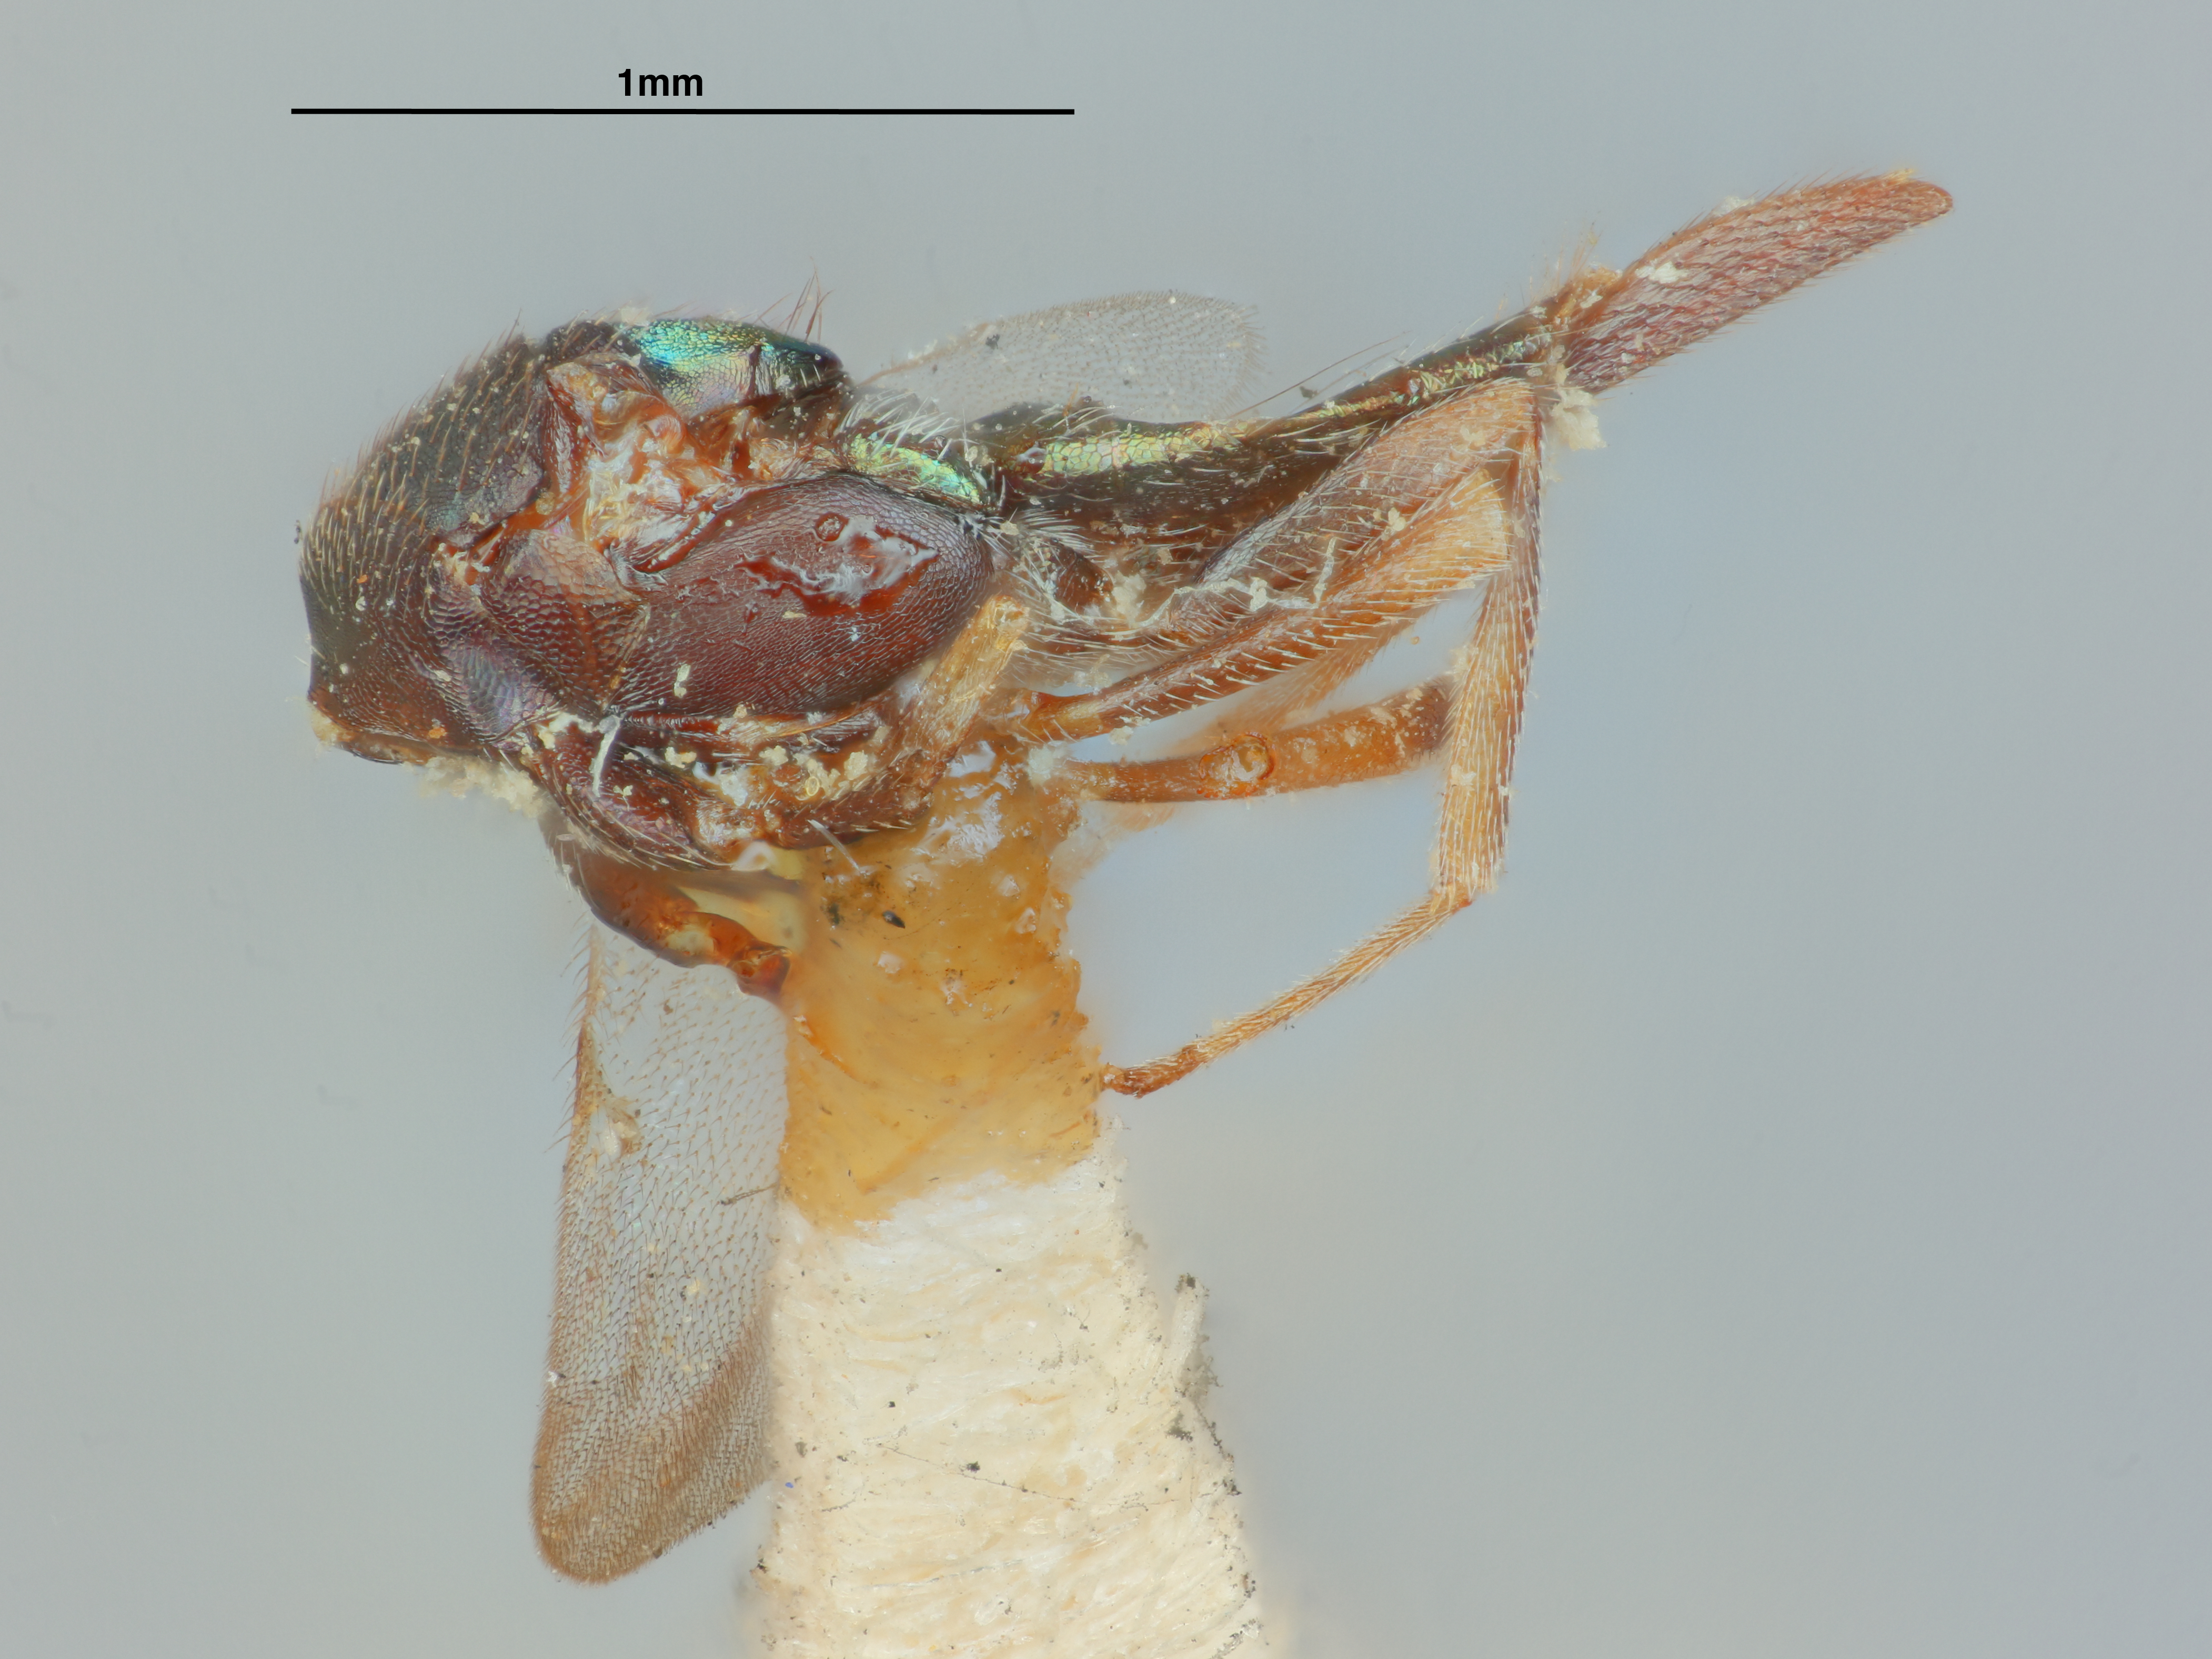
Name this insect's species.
Cerchysius elasmoceri
